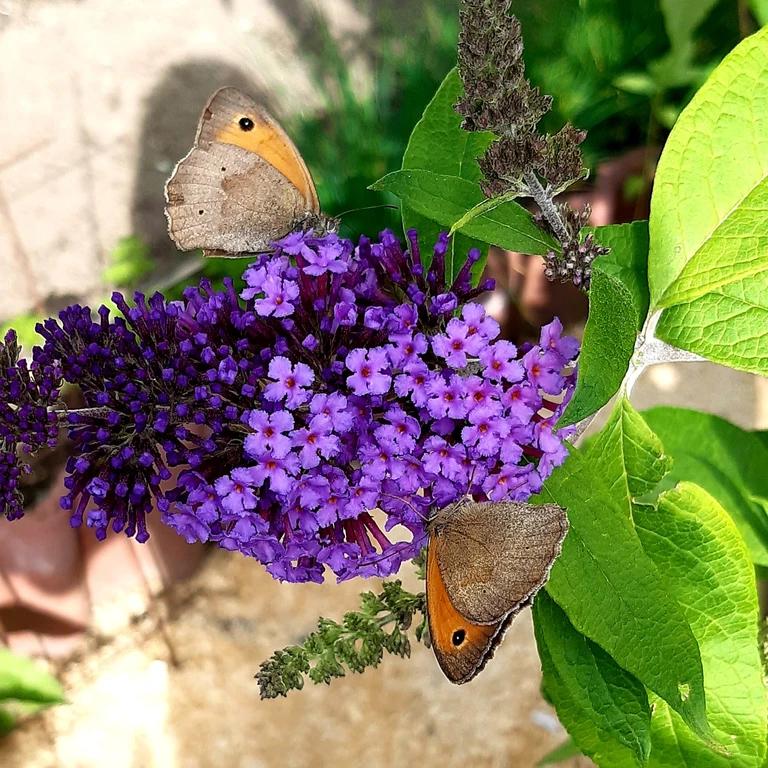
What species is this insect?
Maniola jurtina
